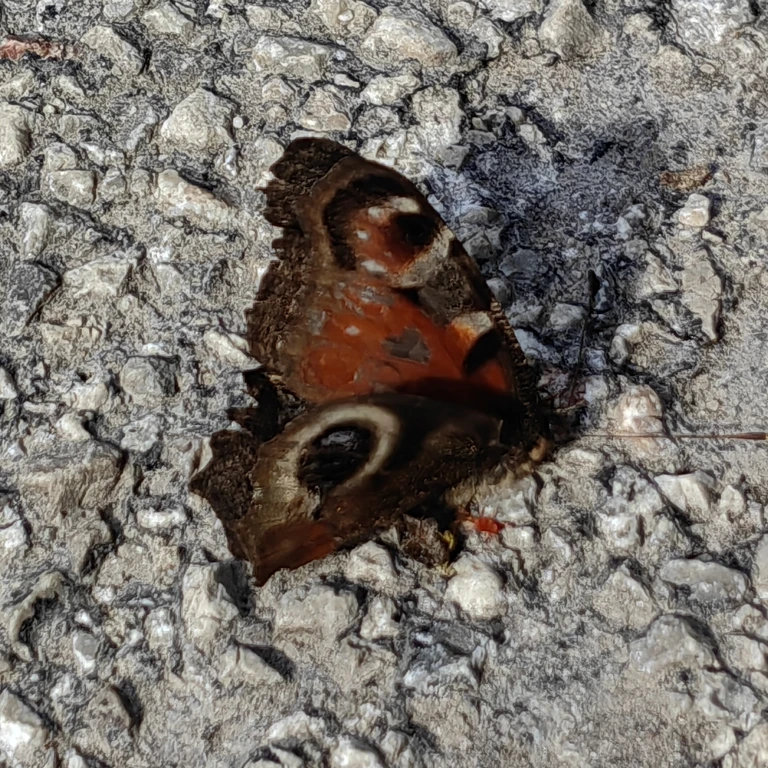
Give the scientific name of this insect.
Aglais io
